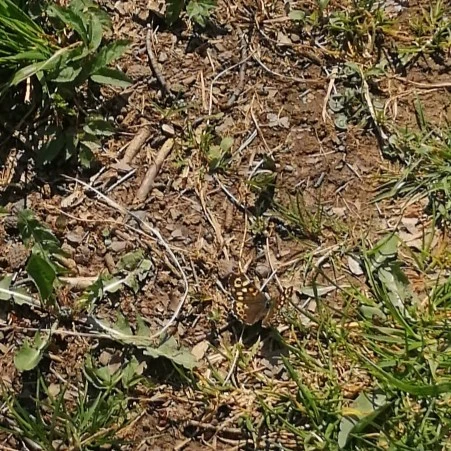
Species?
Pararge aegeria
